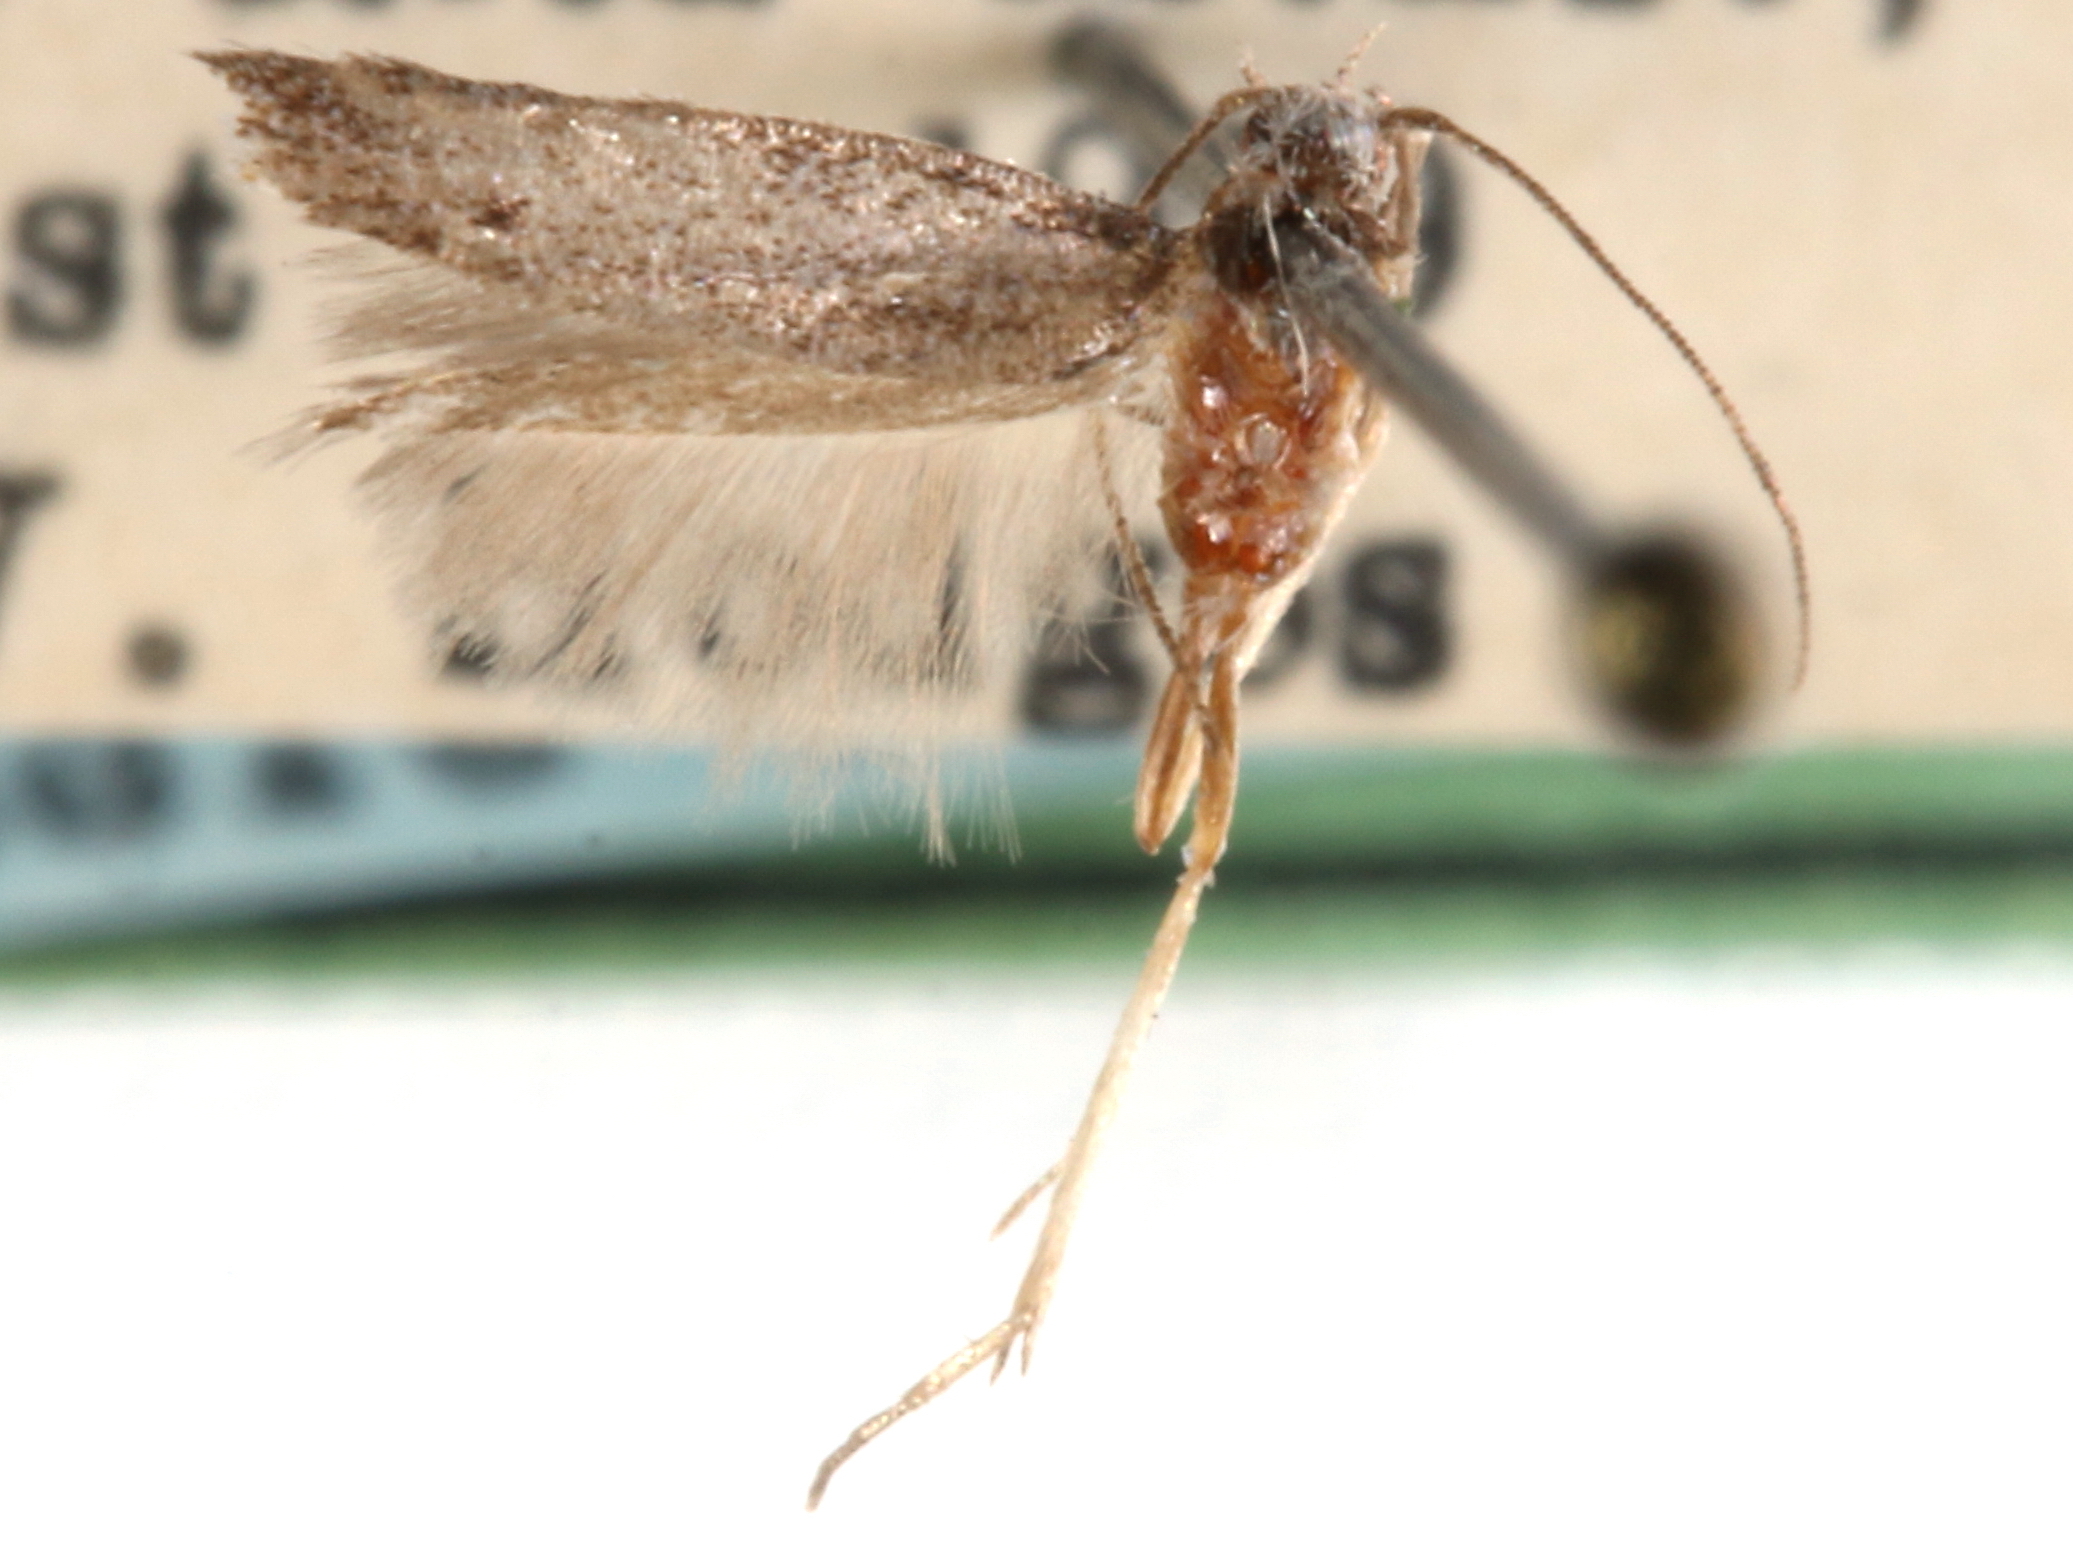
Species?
Teladoma exigua
